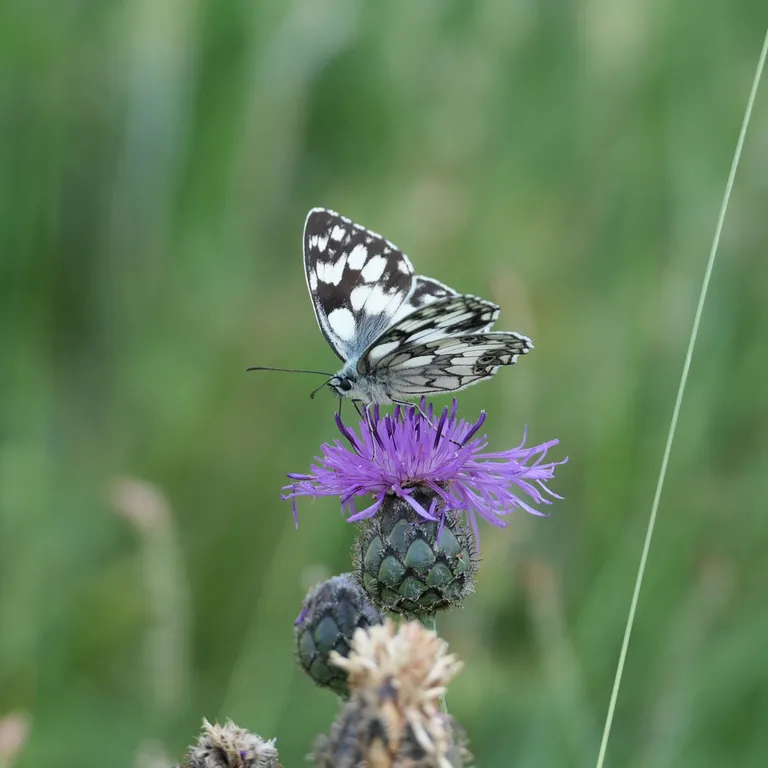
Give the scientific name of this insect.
Melanargia galathea
